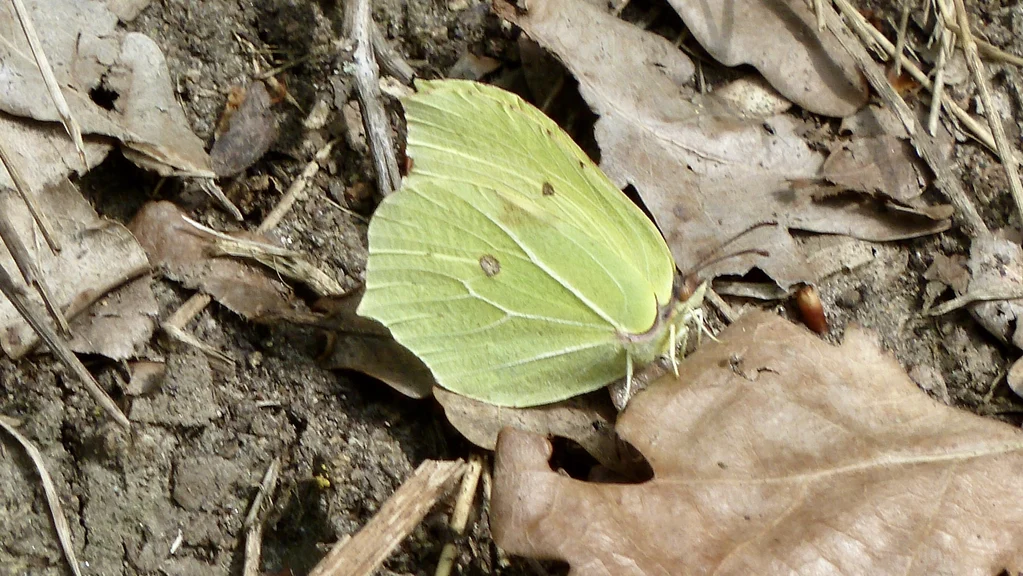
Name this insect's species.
Gonepteryx rhamni
